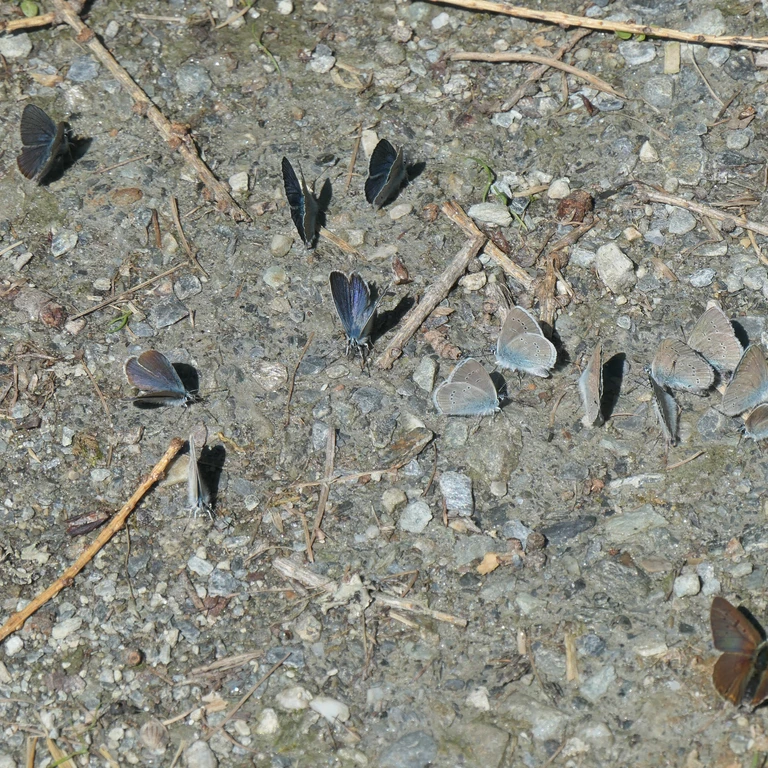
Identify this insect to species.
Cyaniris semiargus
